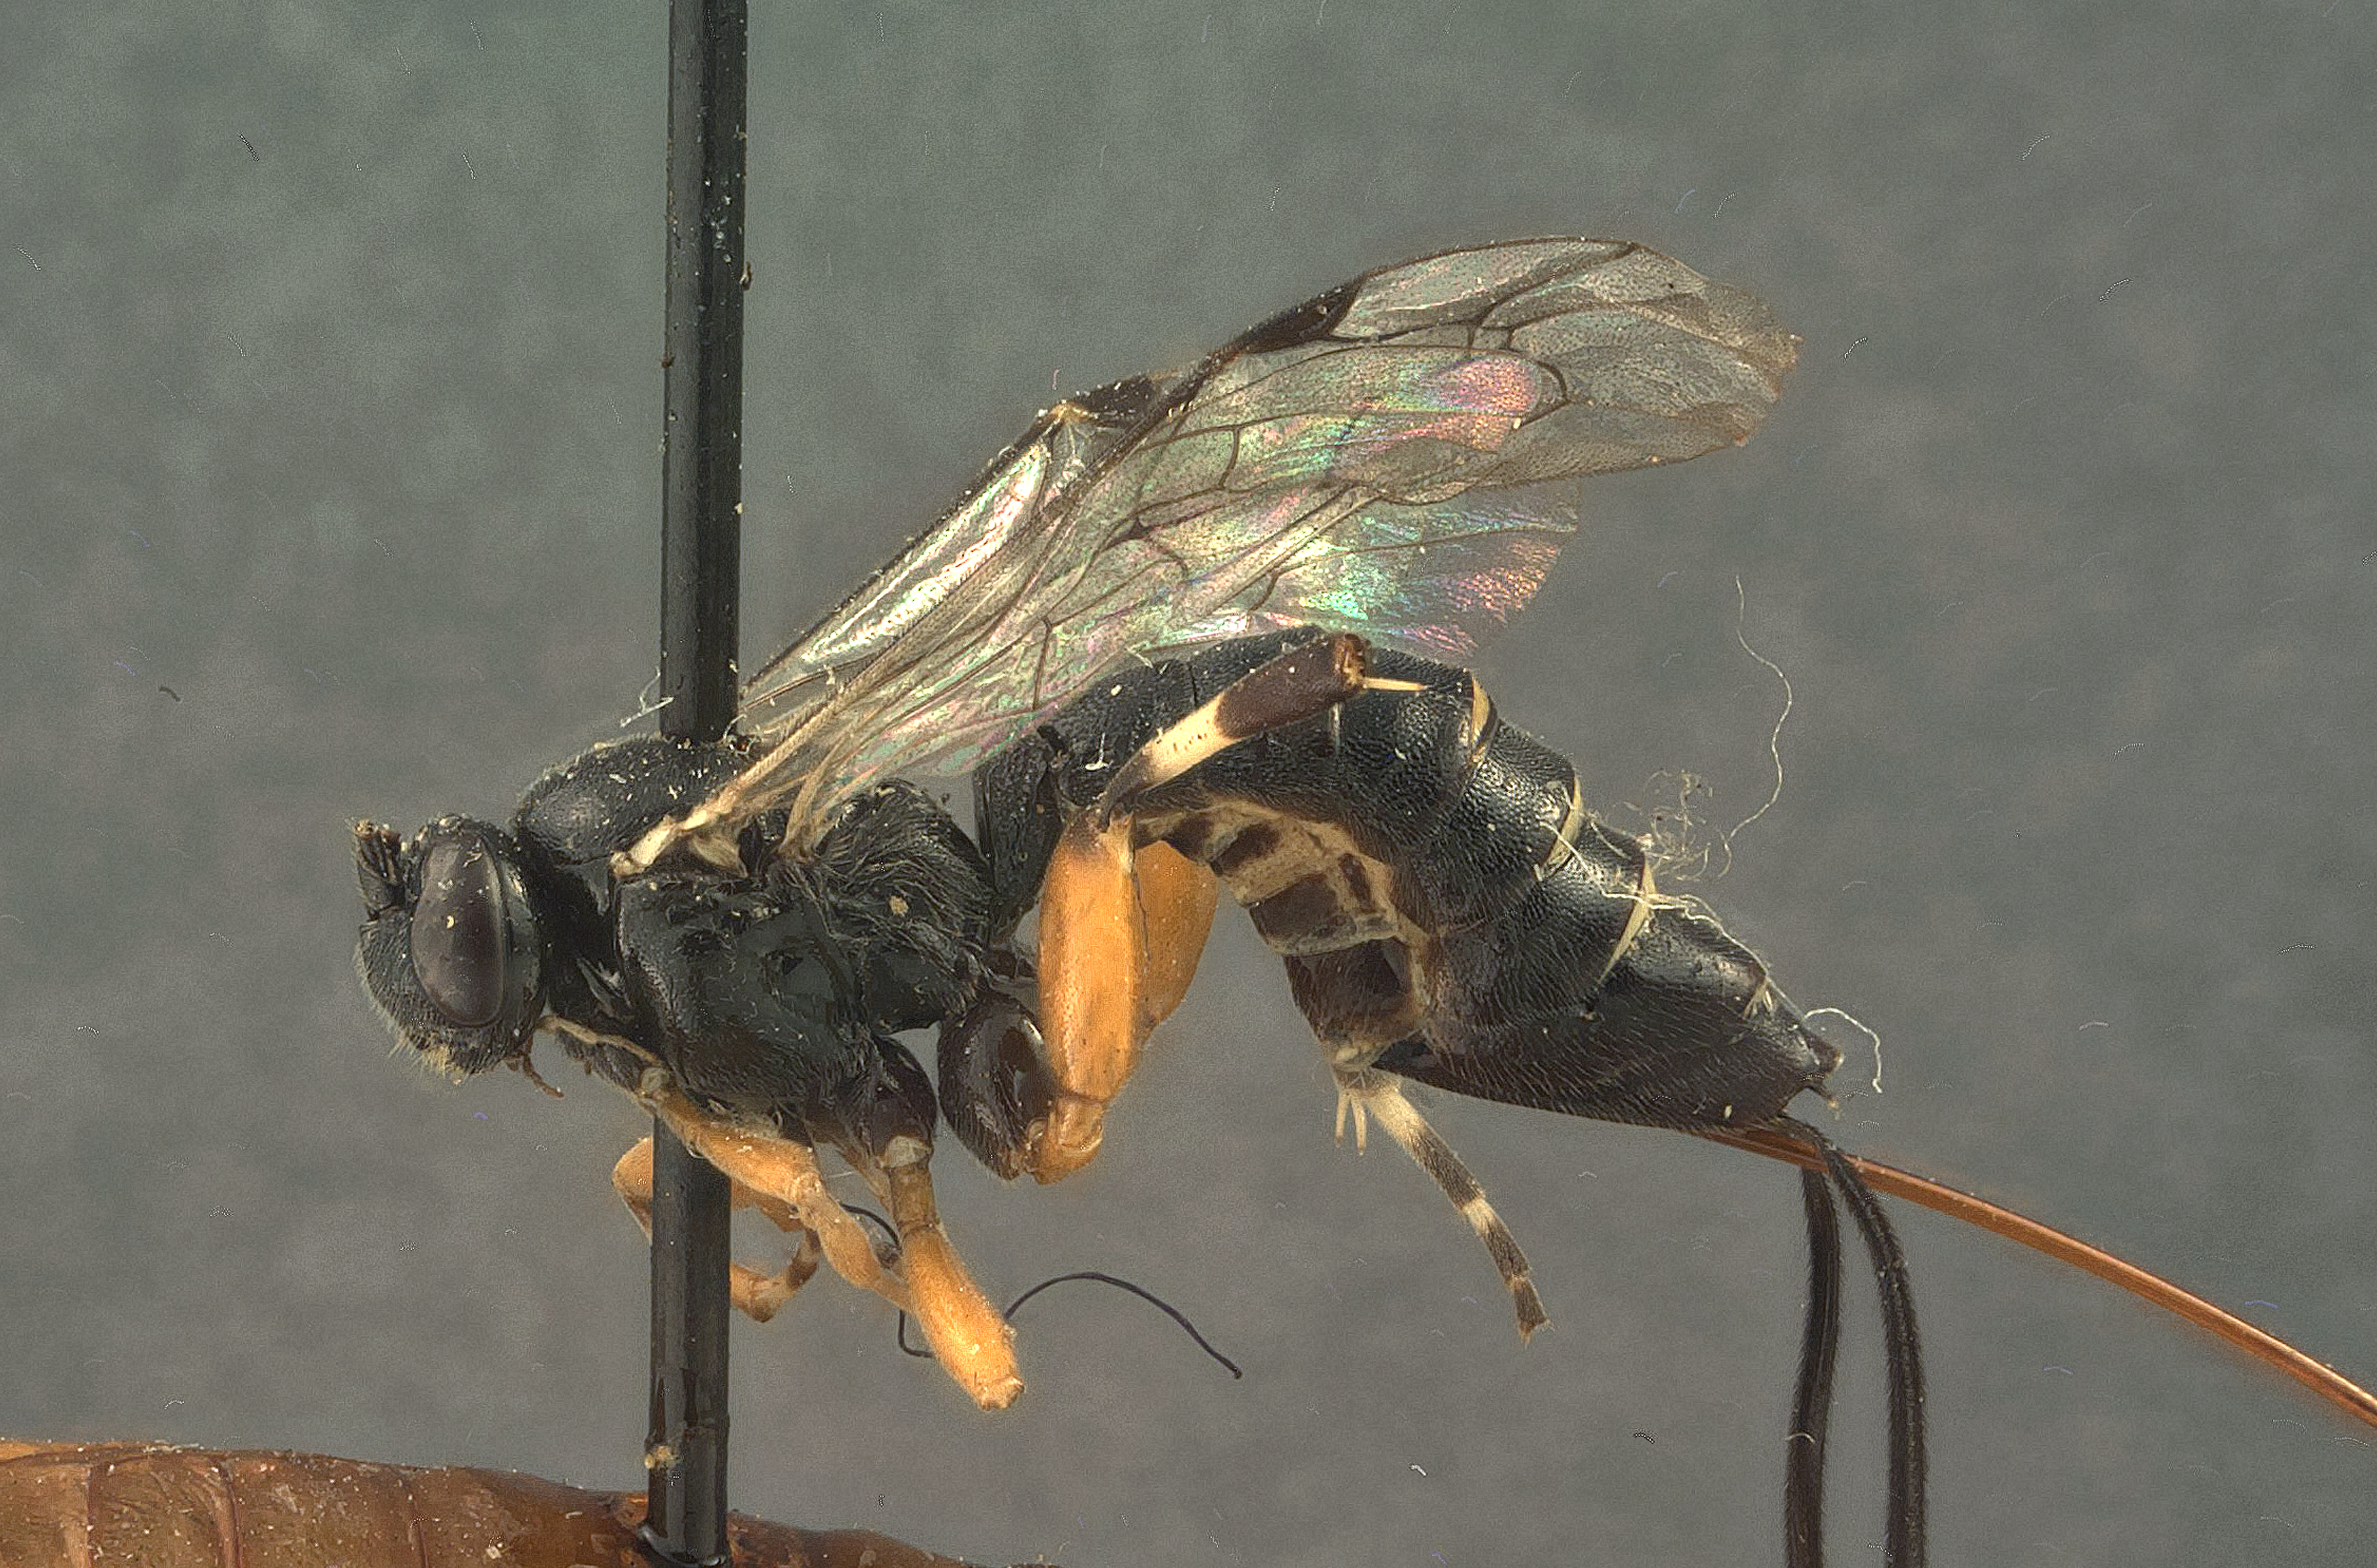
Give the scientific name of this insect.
Iloplectis plesia
